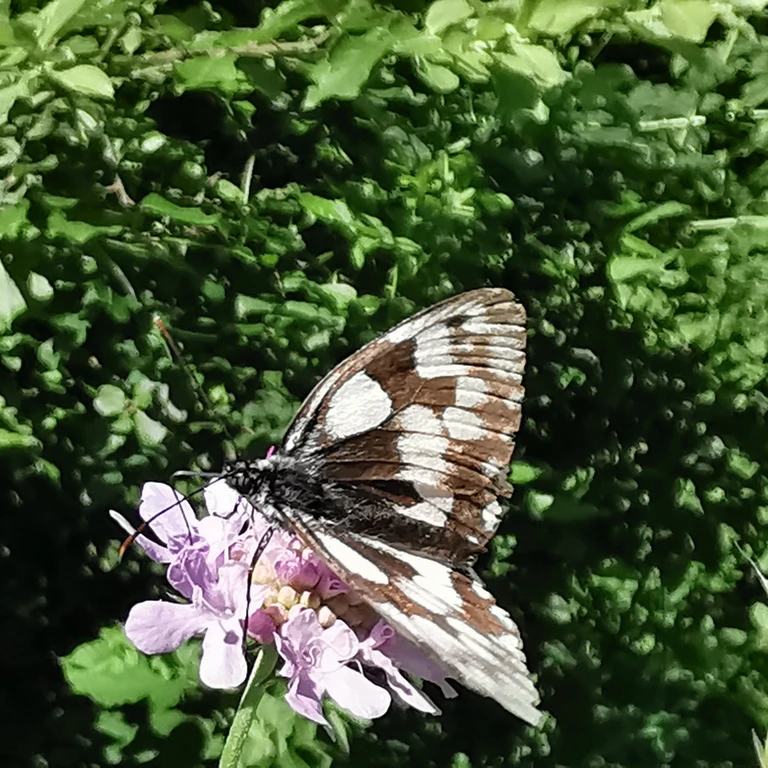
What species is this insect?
Melanargia galathea
